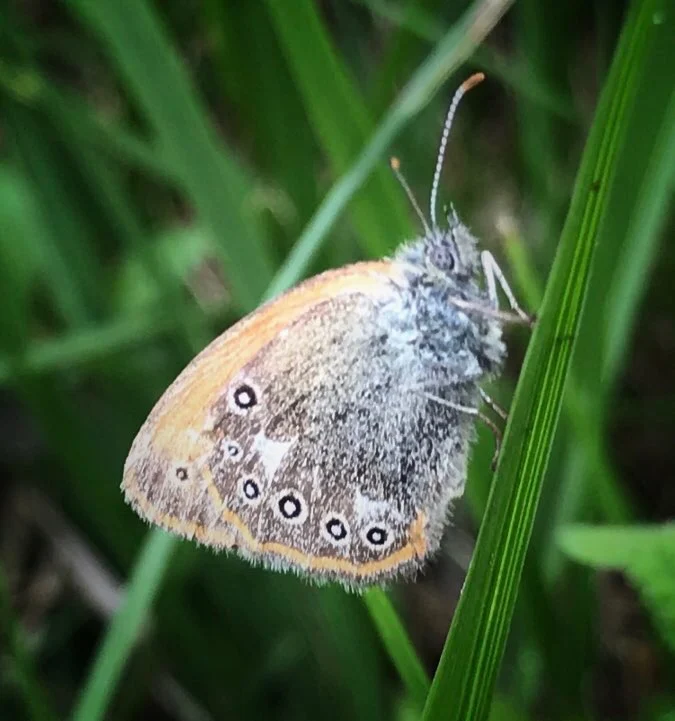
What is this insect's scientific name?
Coenonympha glycerion (also Coenonympha iphis)
